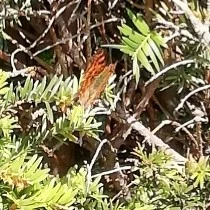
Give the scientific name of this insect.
Polygonia c-album
